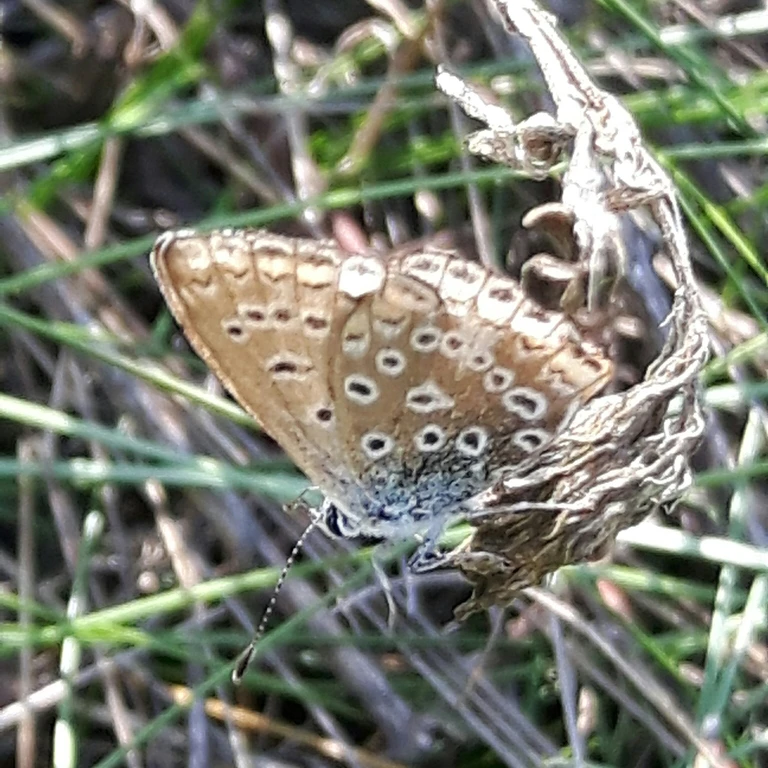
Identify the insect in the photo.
Polyommatus icarus
